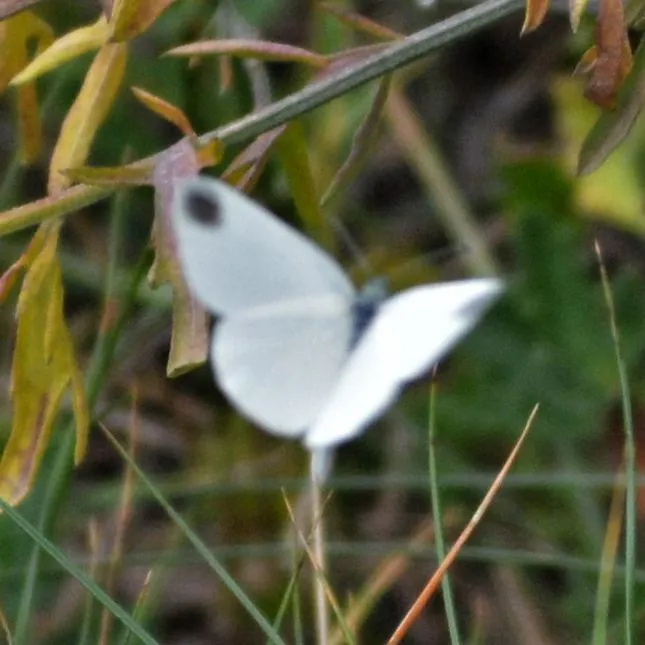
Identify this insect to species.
Leptidea sinapis/juvernica
